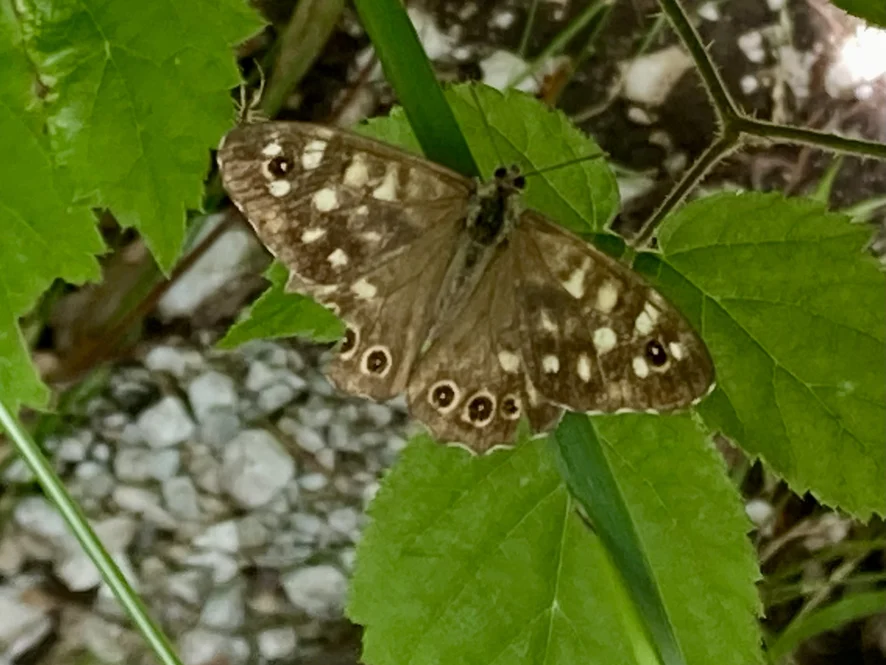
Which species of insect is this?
Pararge aegeria
